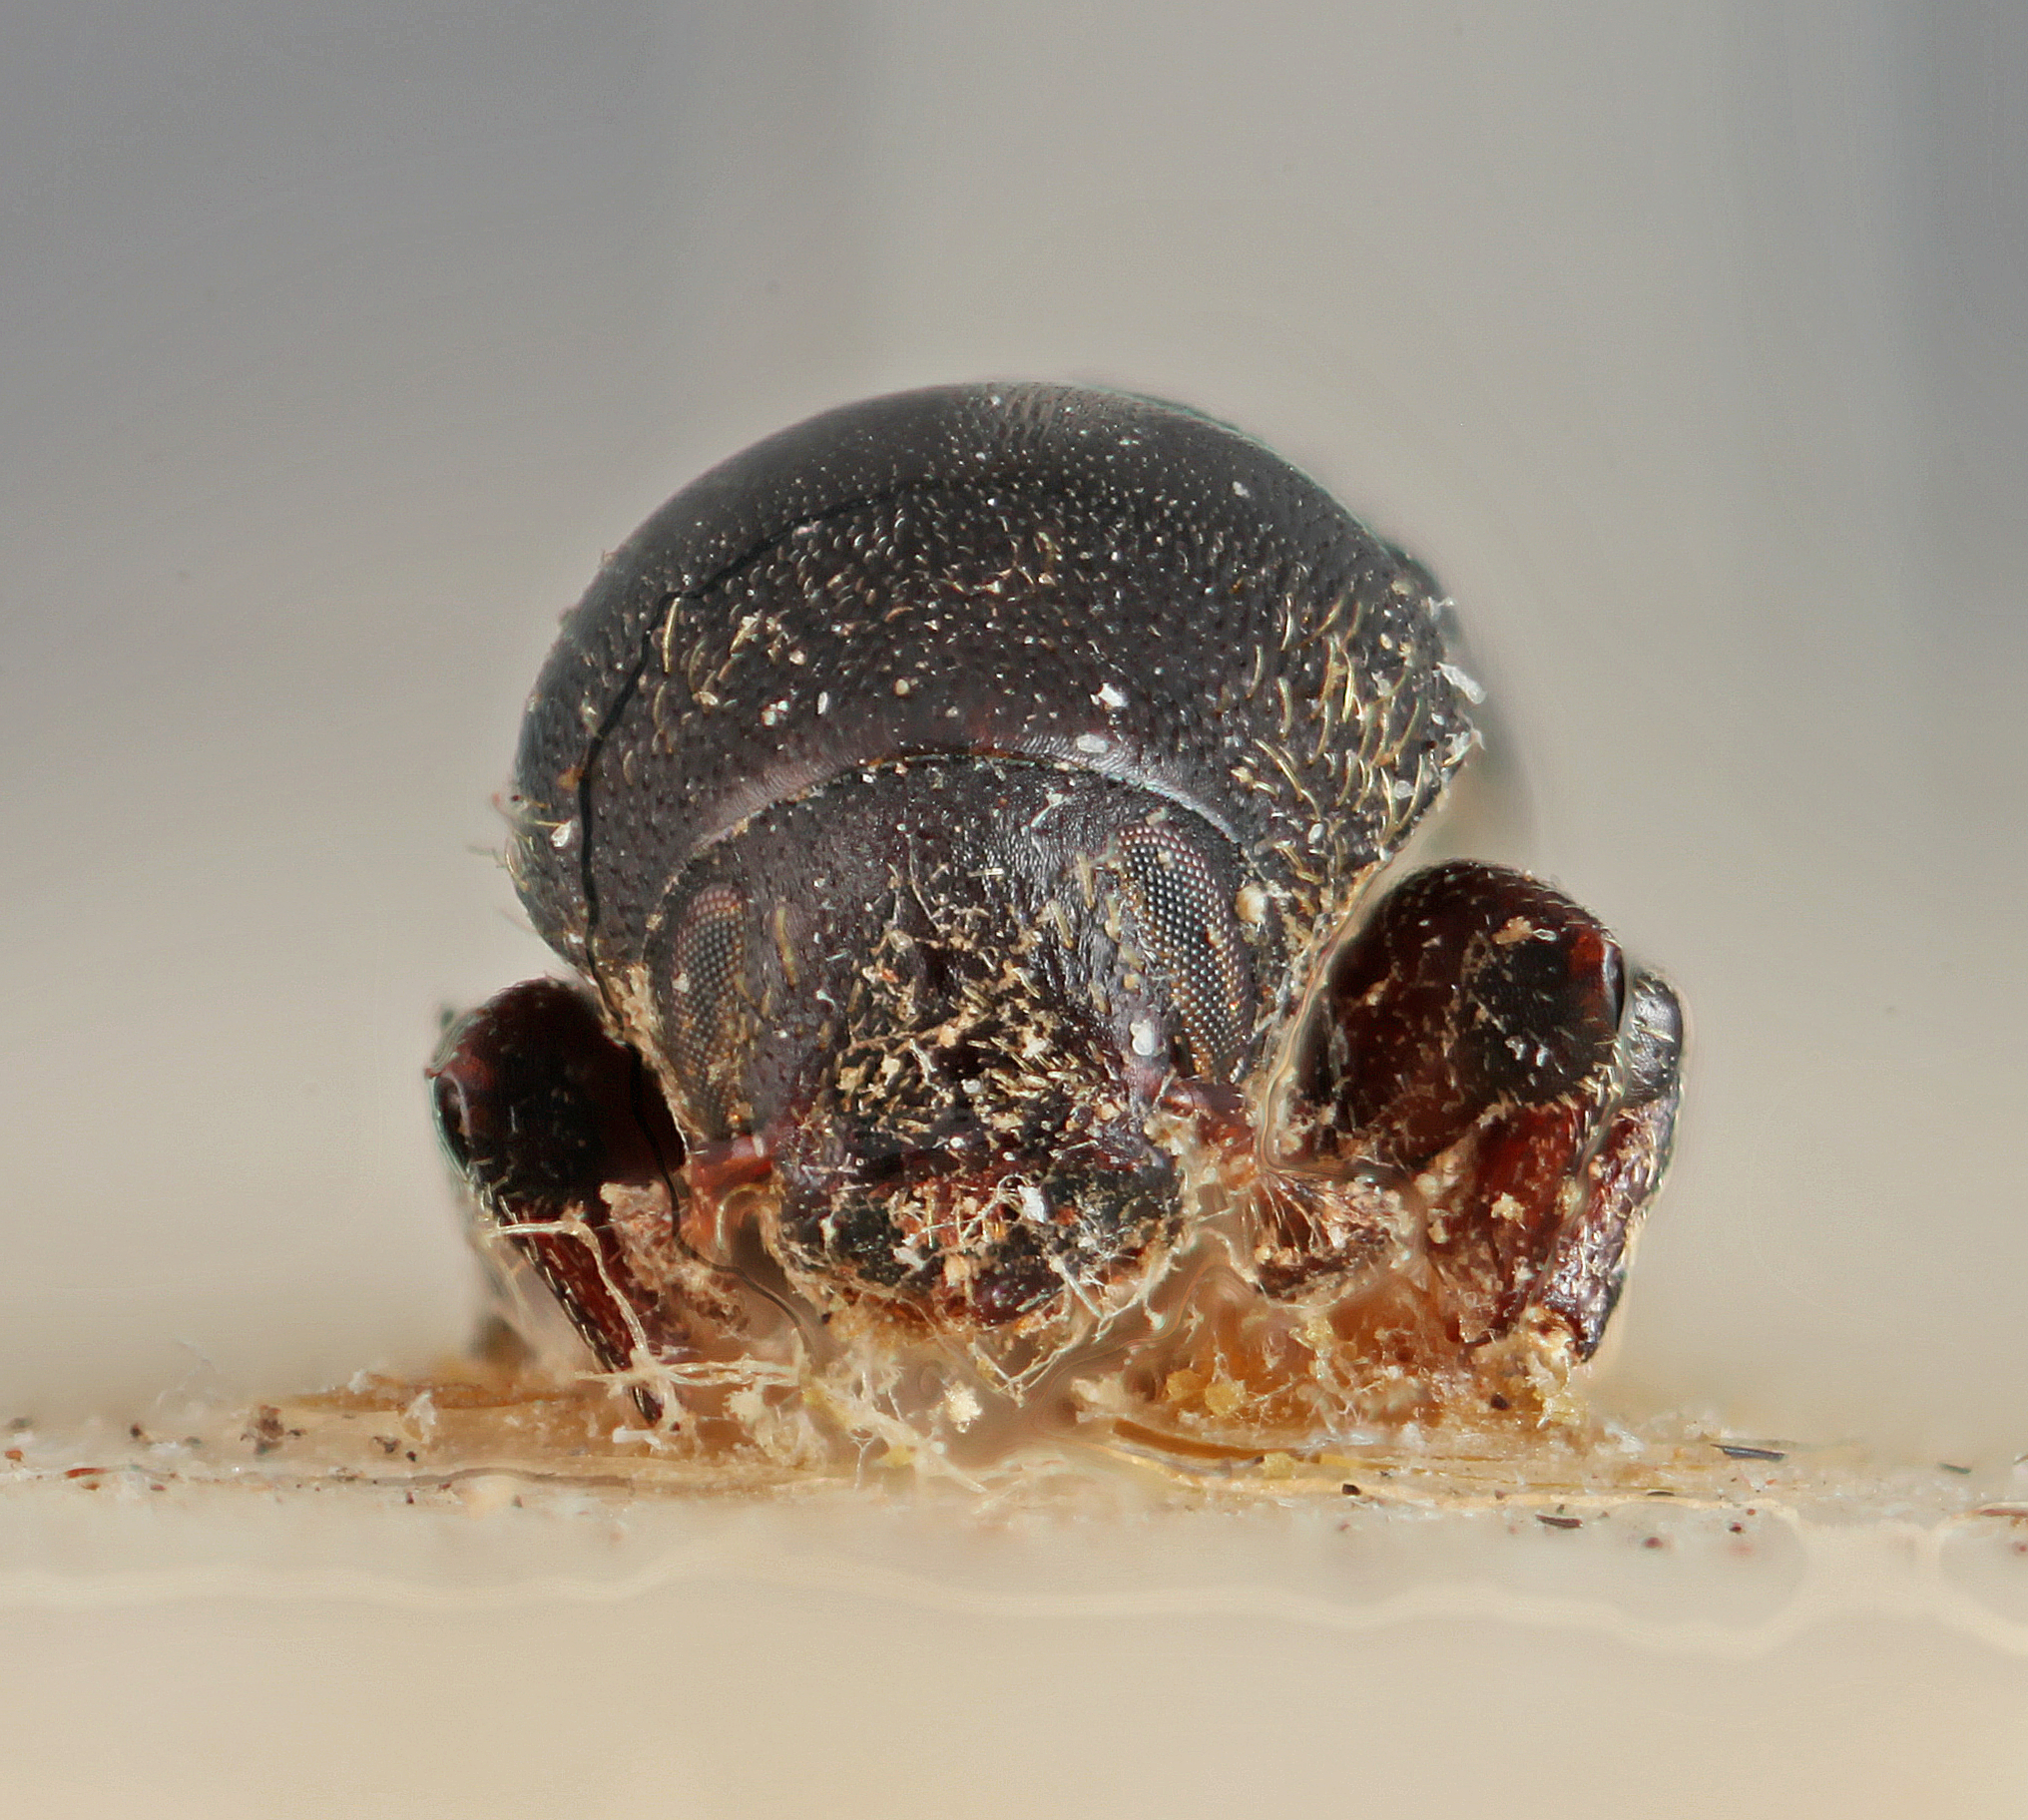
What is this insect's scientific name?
Loganius glaber
